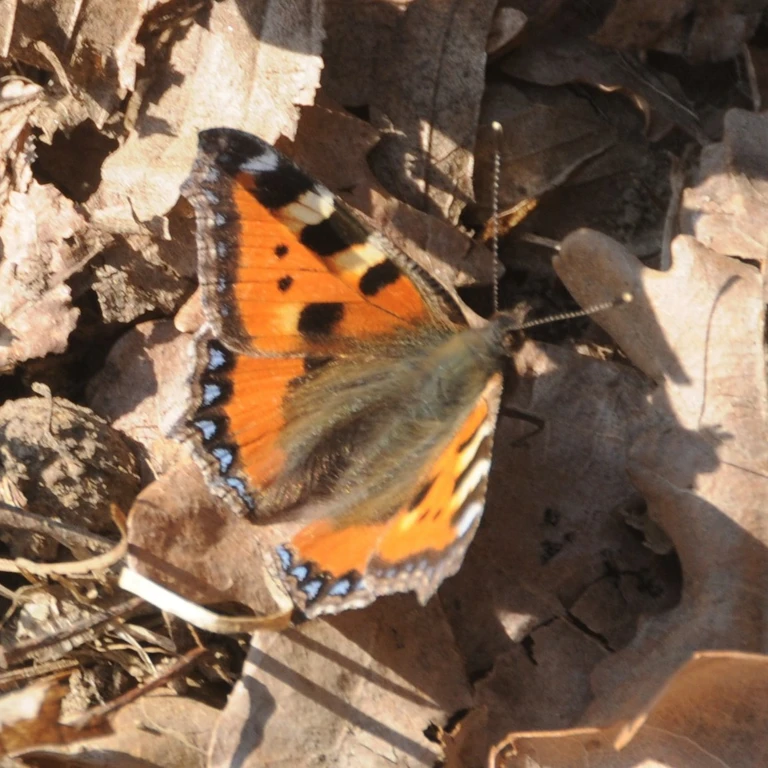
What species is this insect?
Aglais urticae
